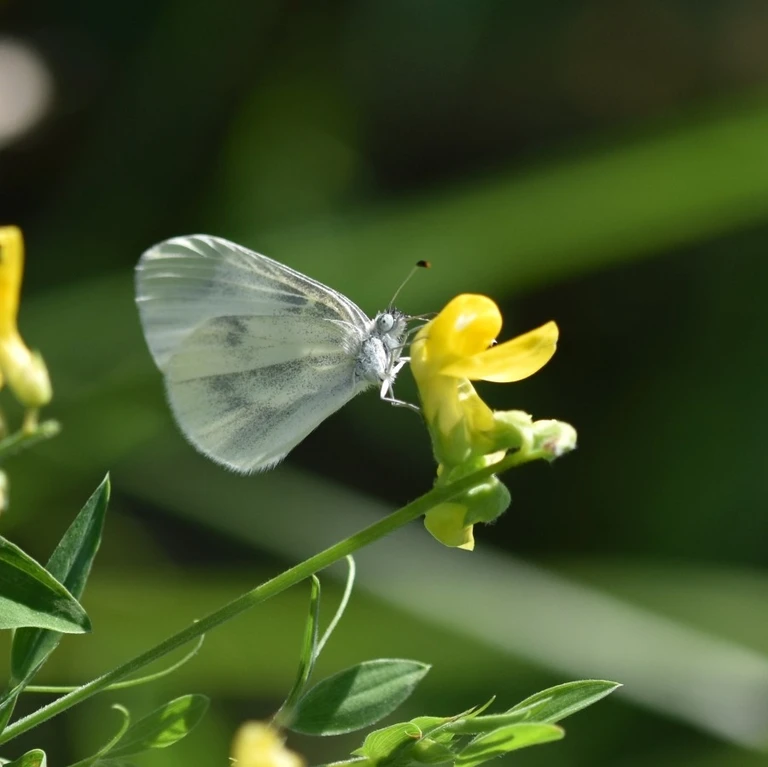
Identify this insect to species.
Leptidea sinapis/juvernica
